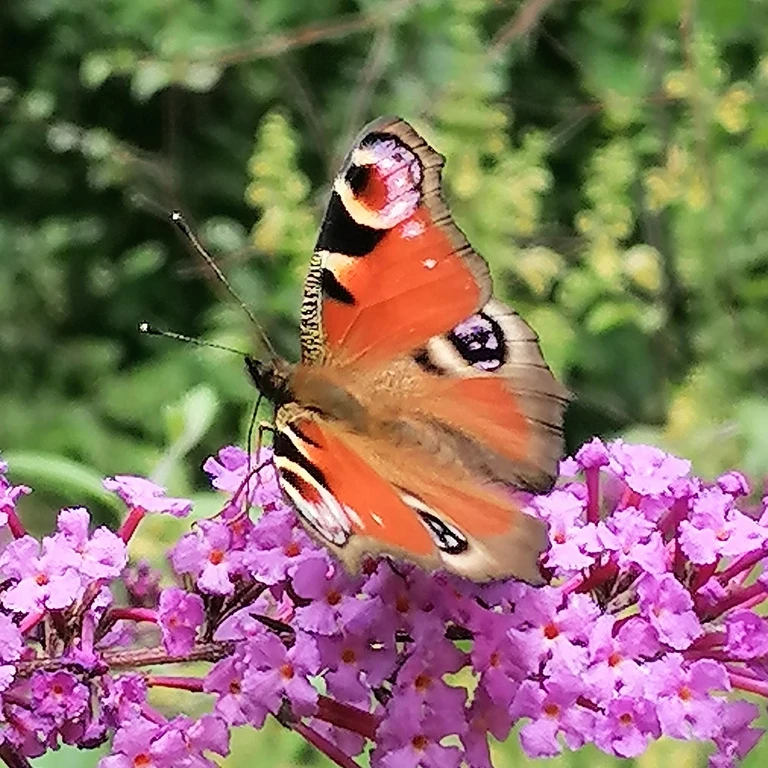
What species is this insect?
Aglais io
